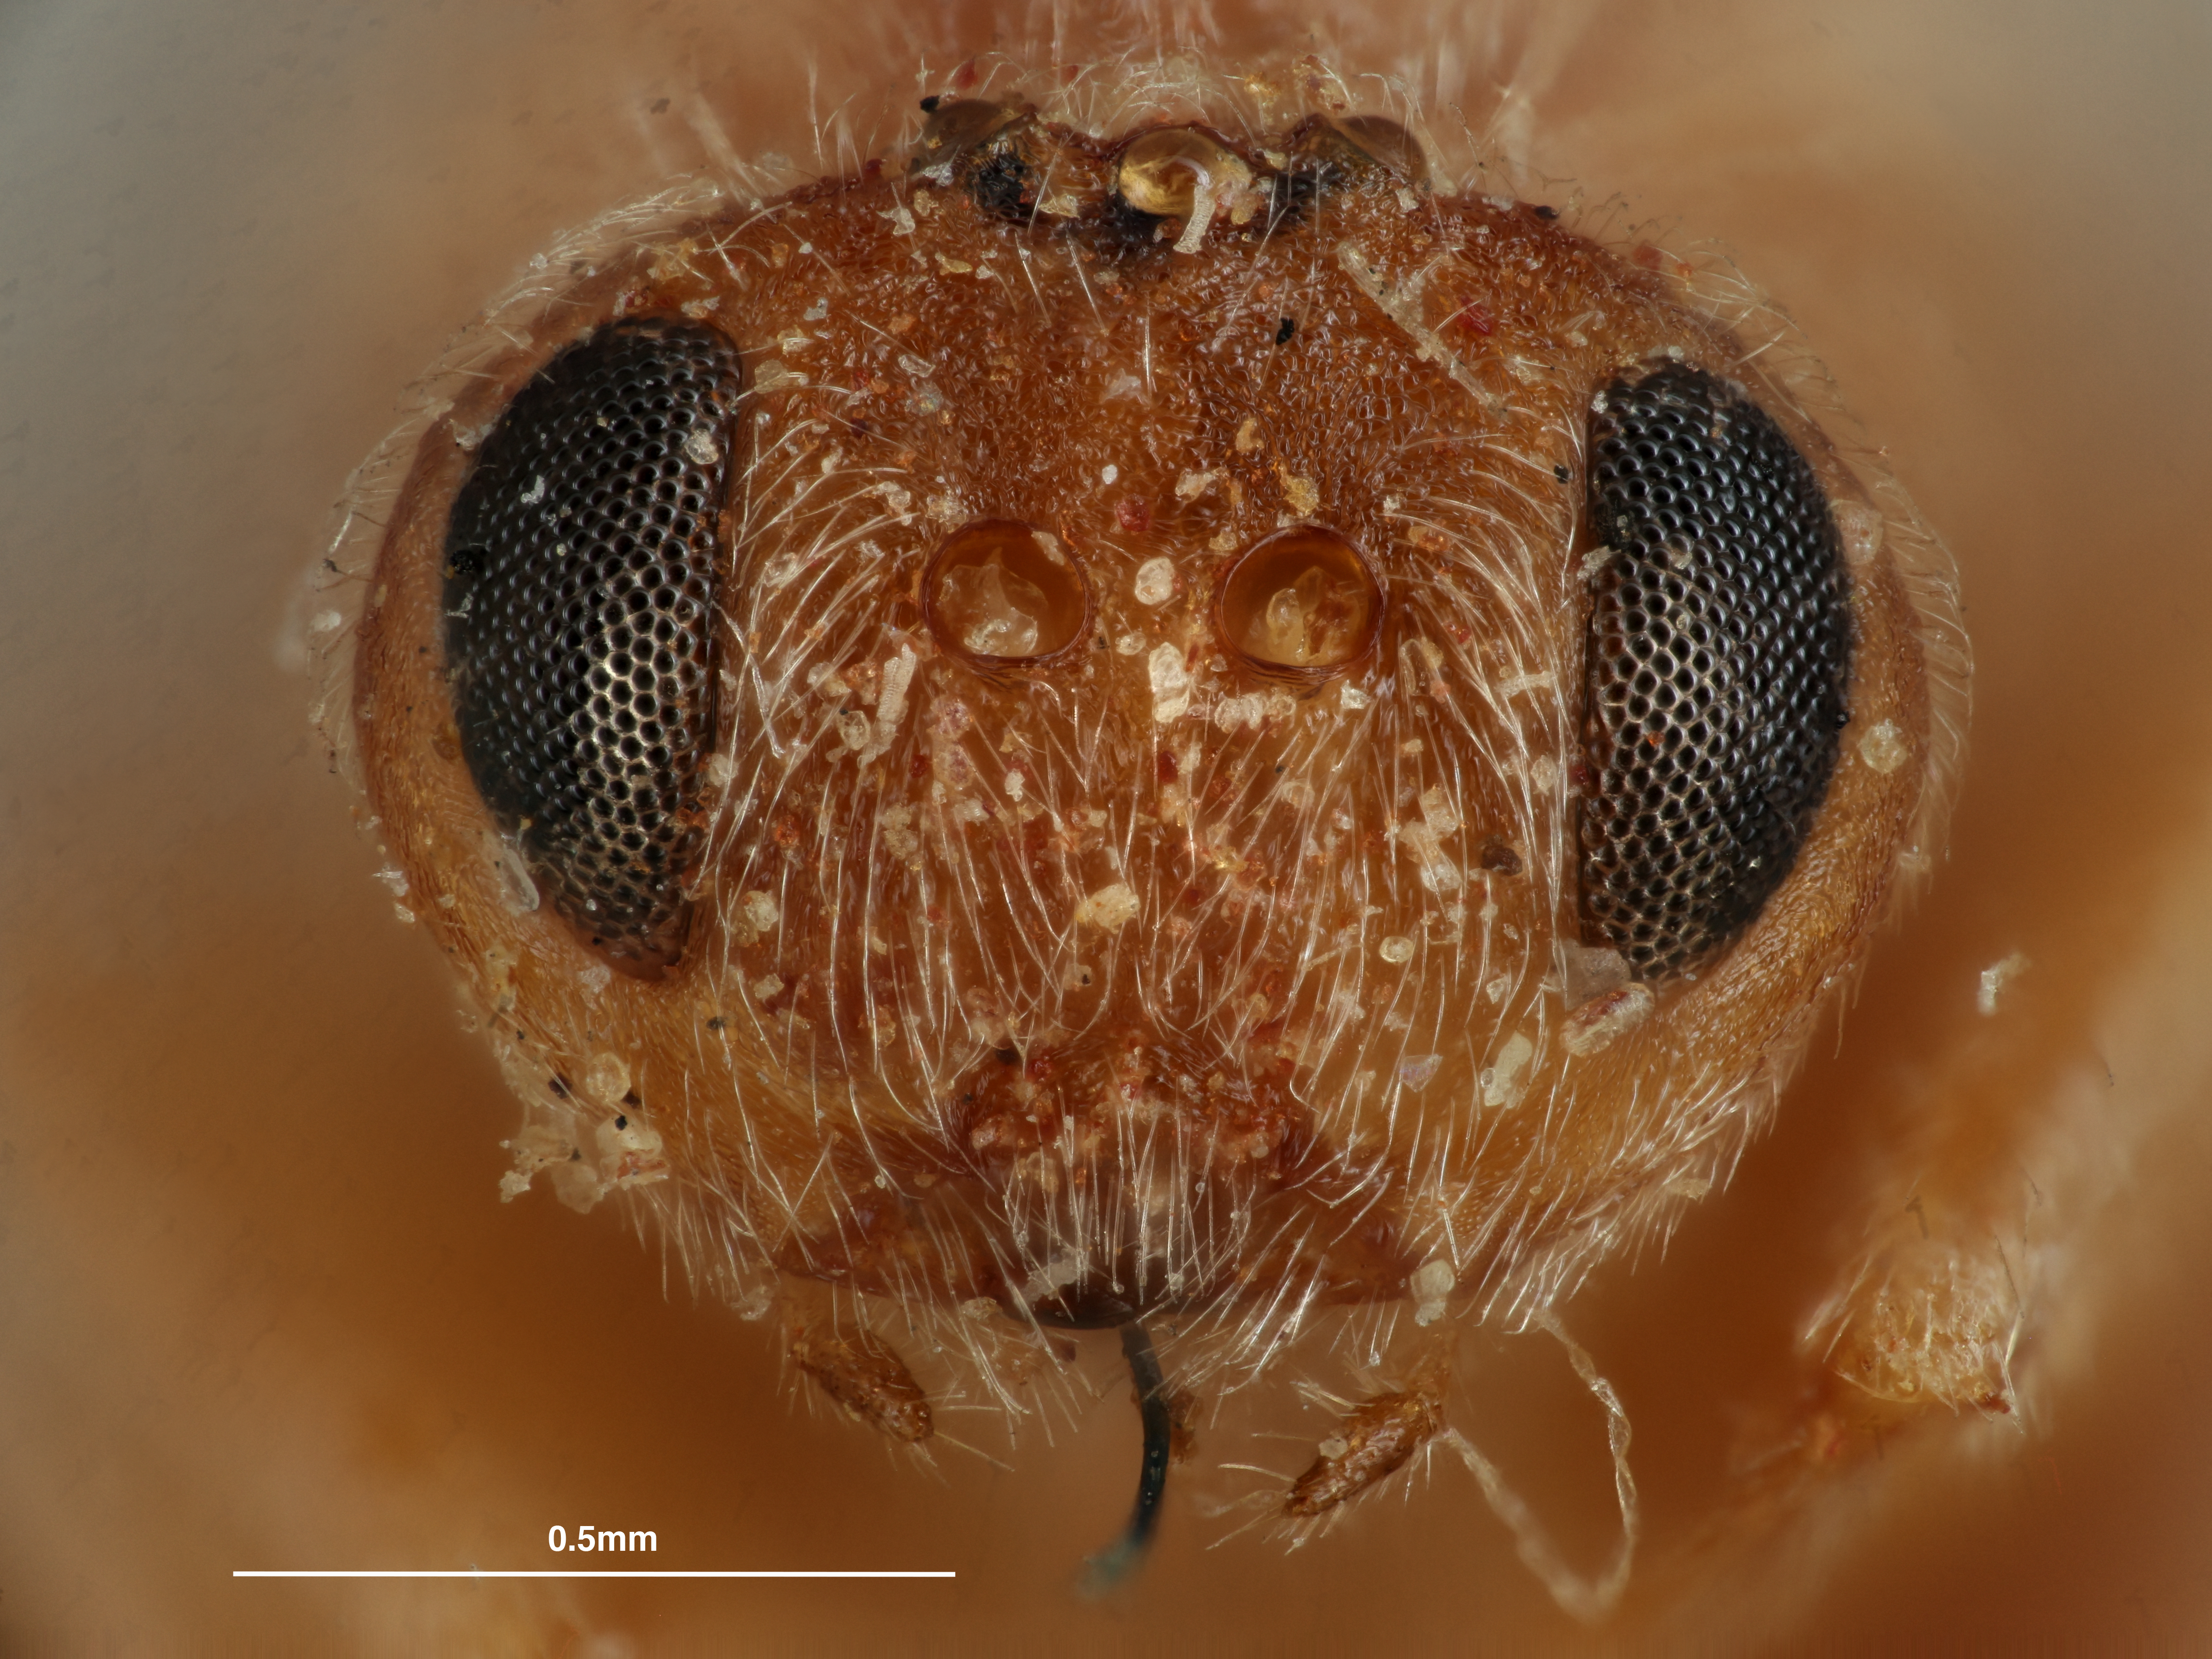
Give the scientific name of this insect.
Holcaspis chrysolepidis
